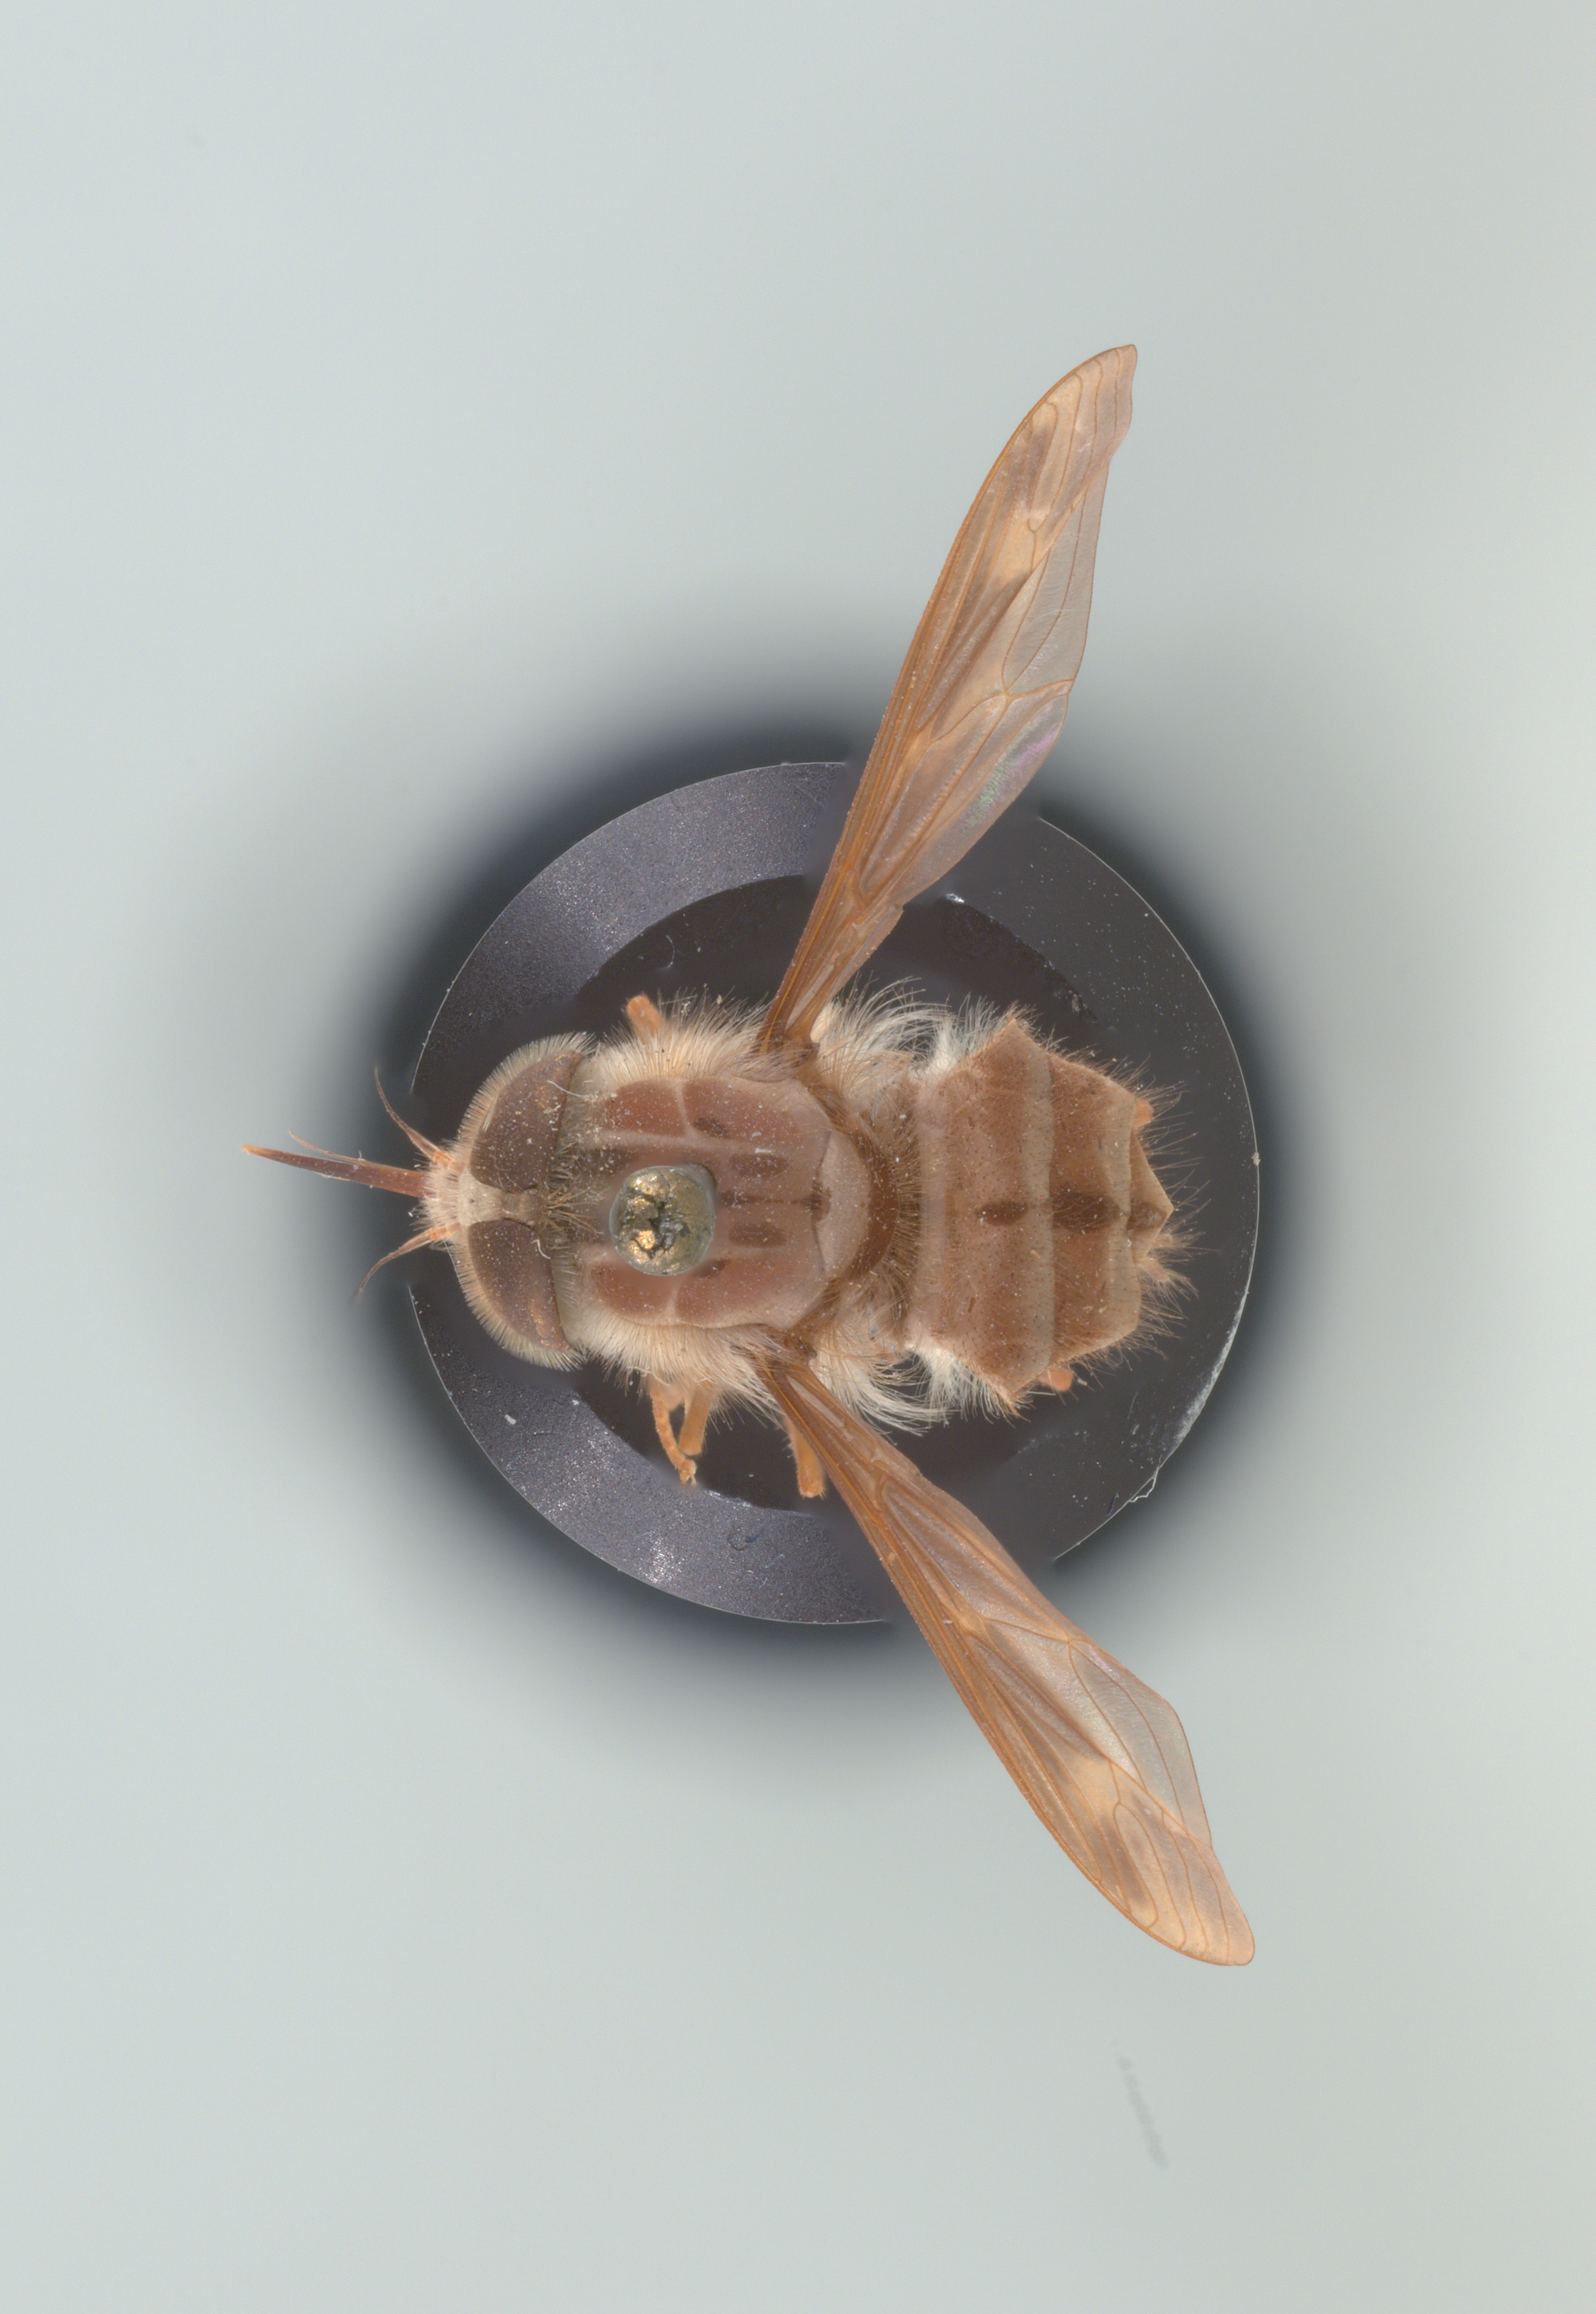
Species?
Hirmoneura nubipennis (also Trichophthalma nubipennis)
